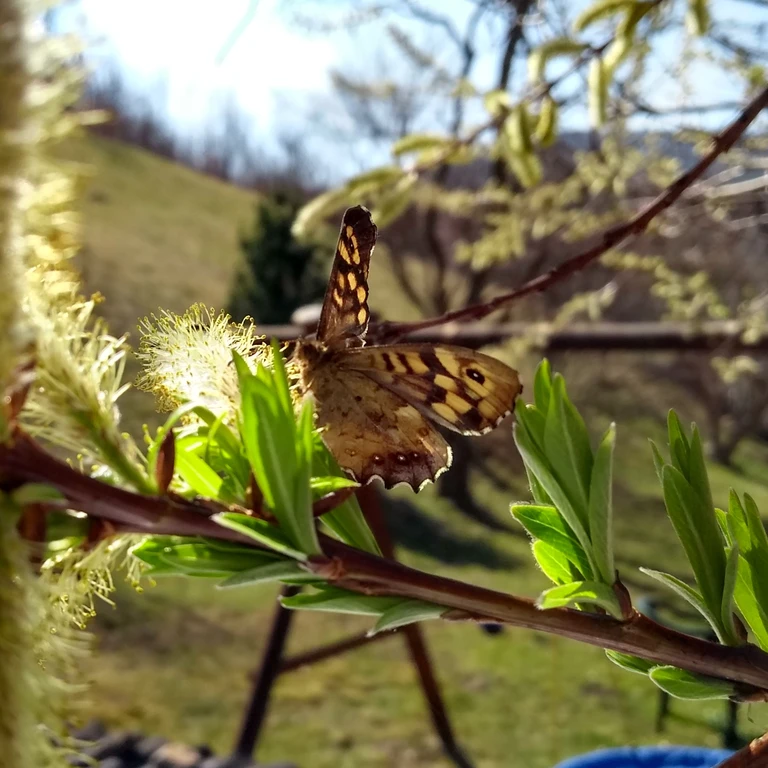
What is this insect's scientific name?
Pararge aegeria
